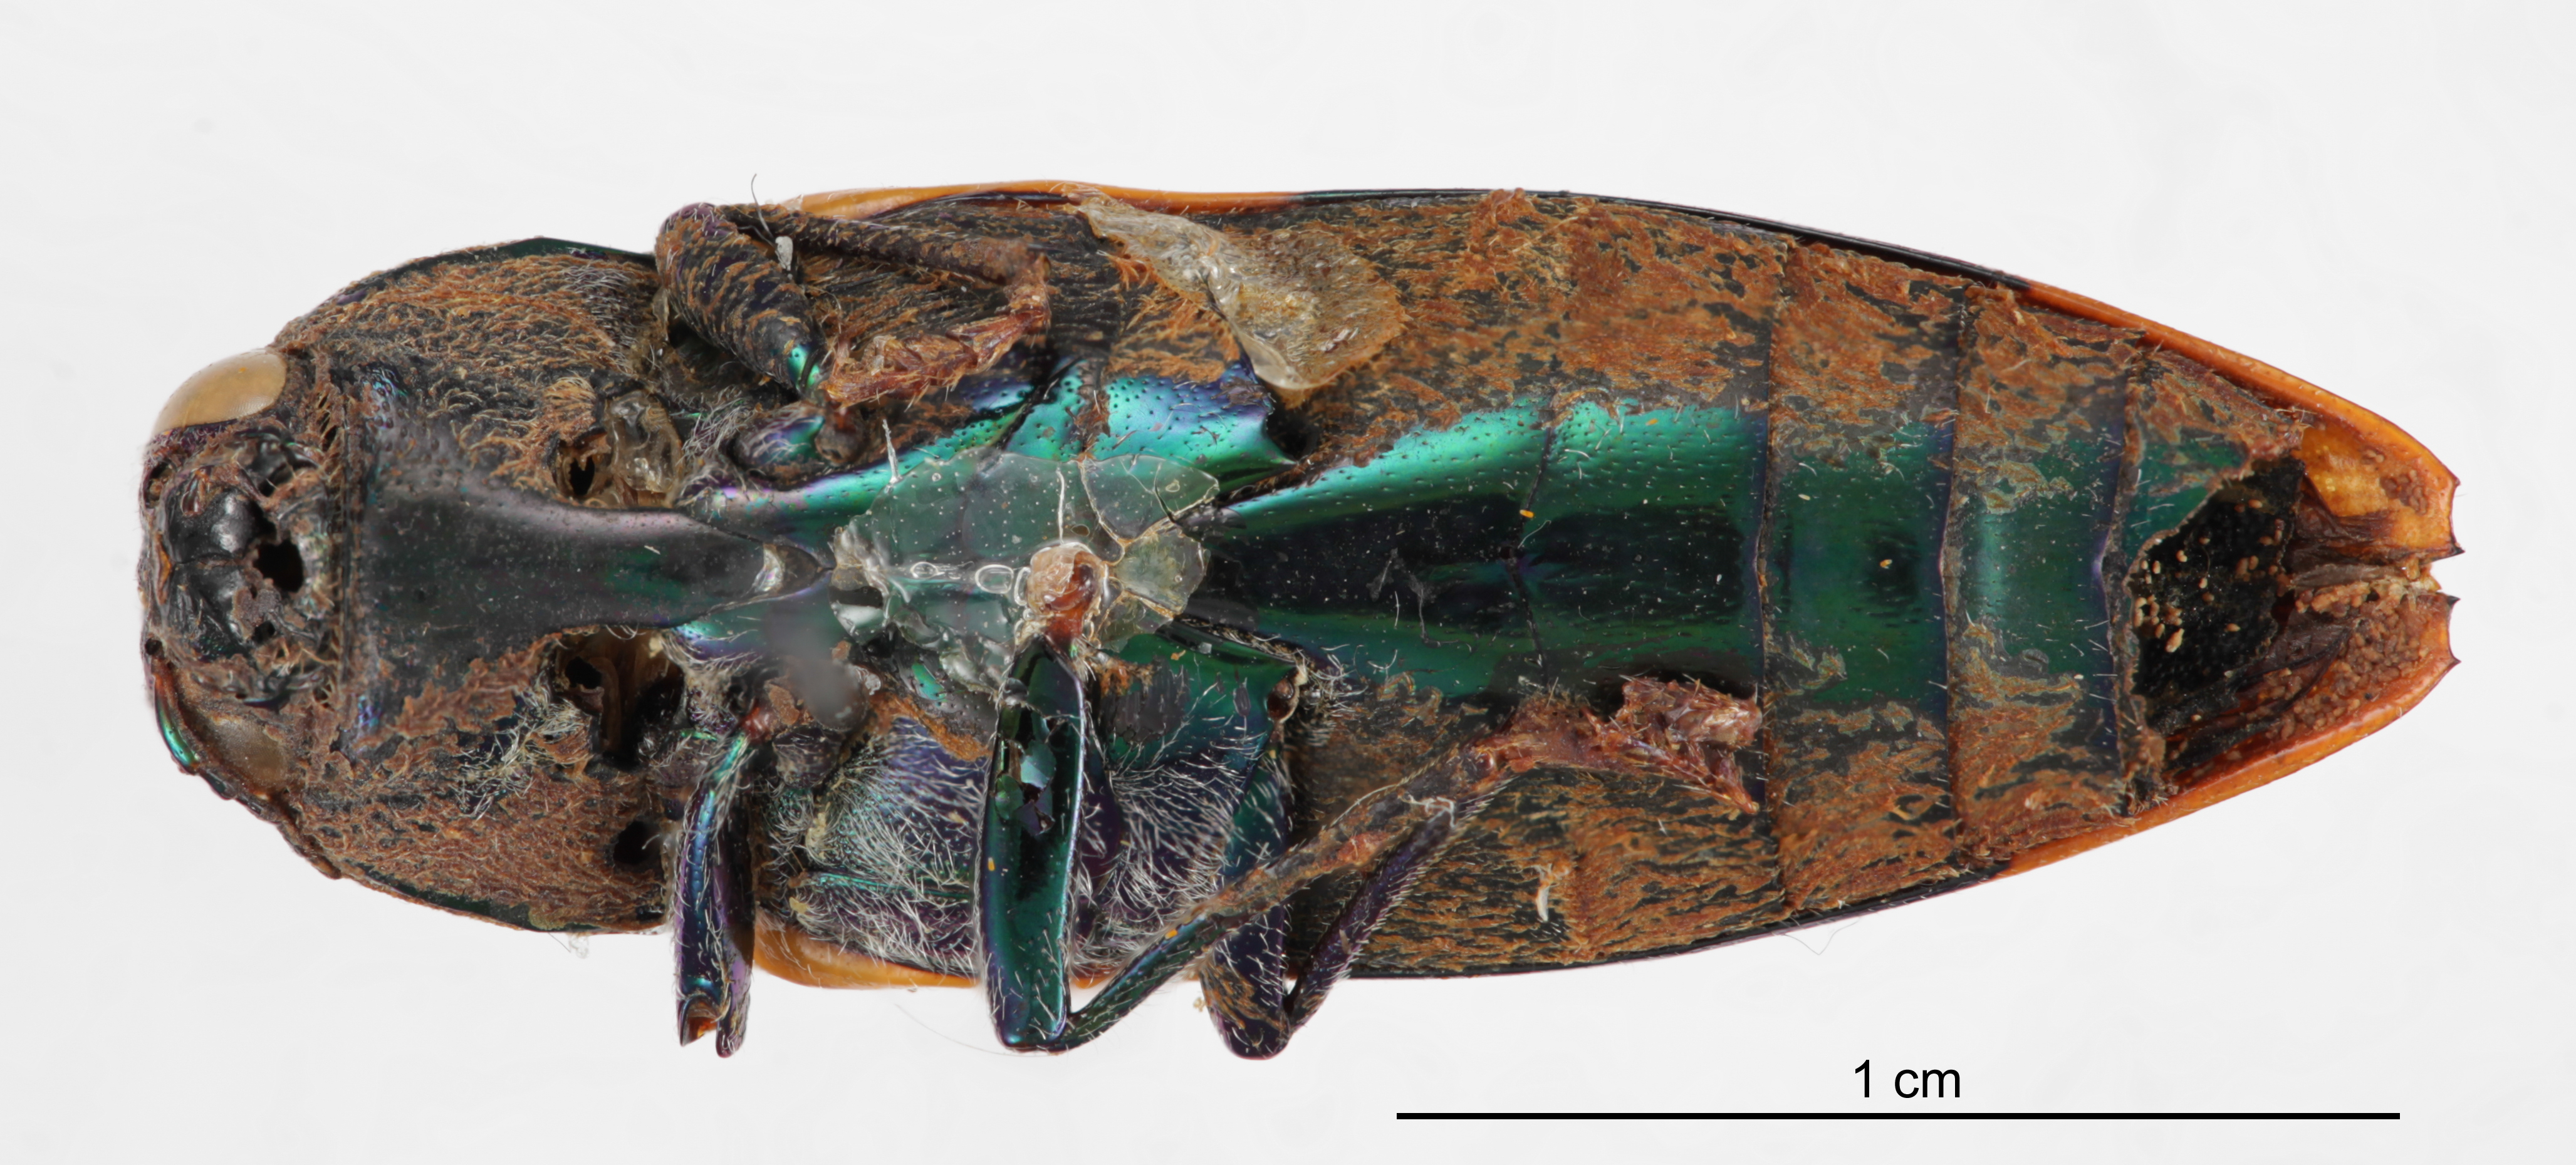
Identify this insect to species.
Buprestis viridisuturalis
